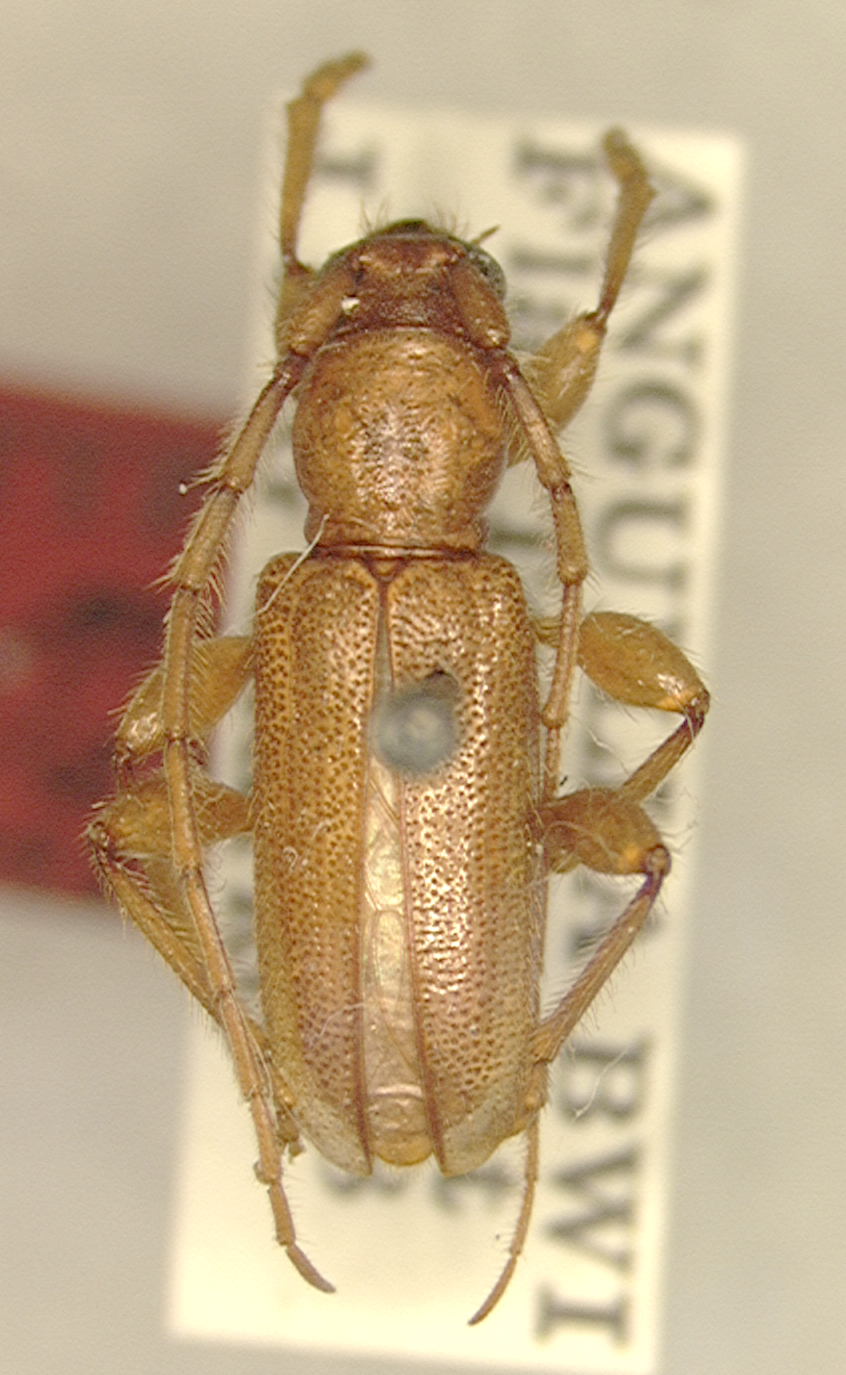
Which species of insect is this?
Curtomerus subflavus (also Curtomerus flavus)
